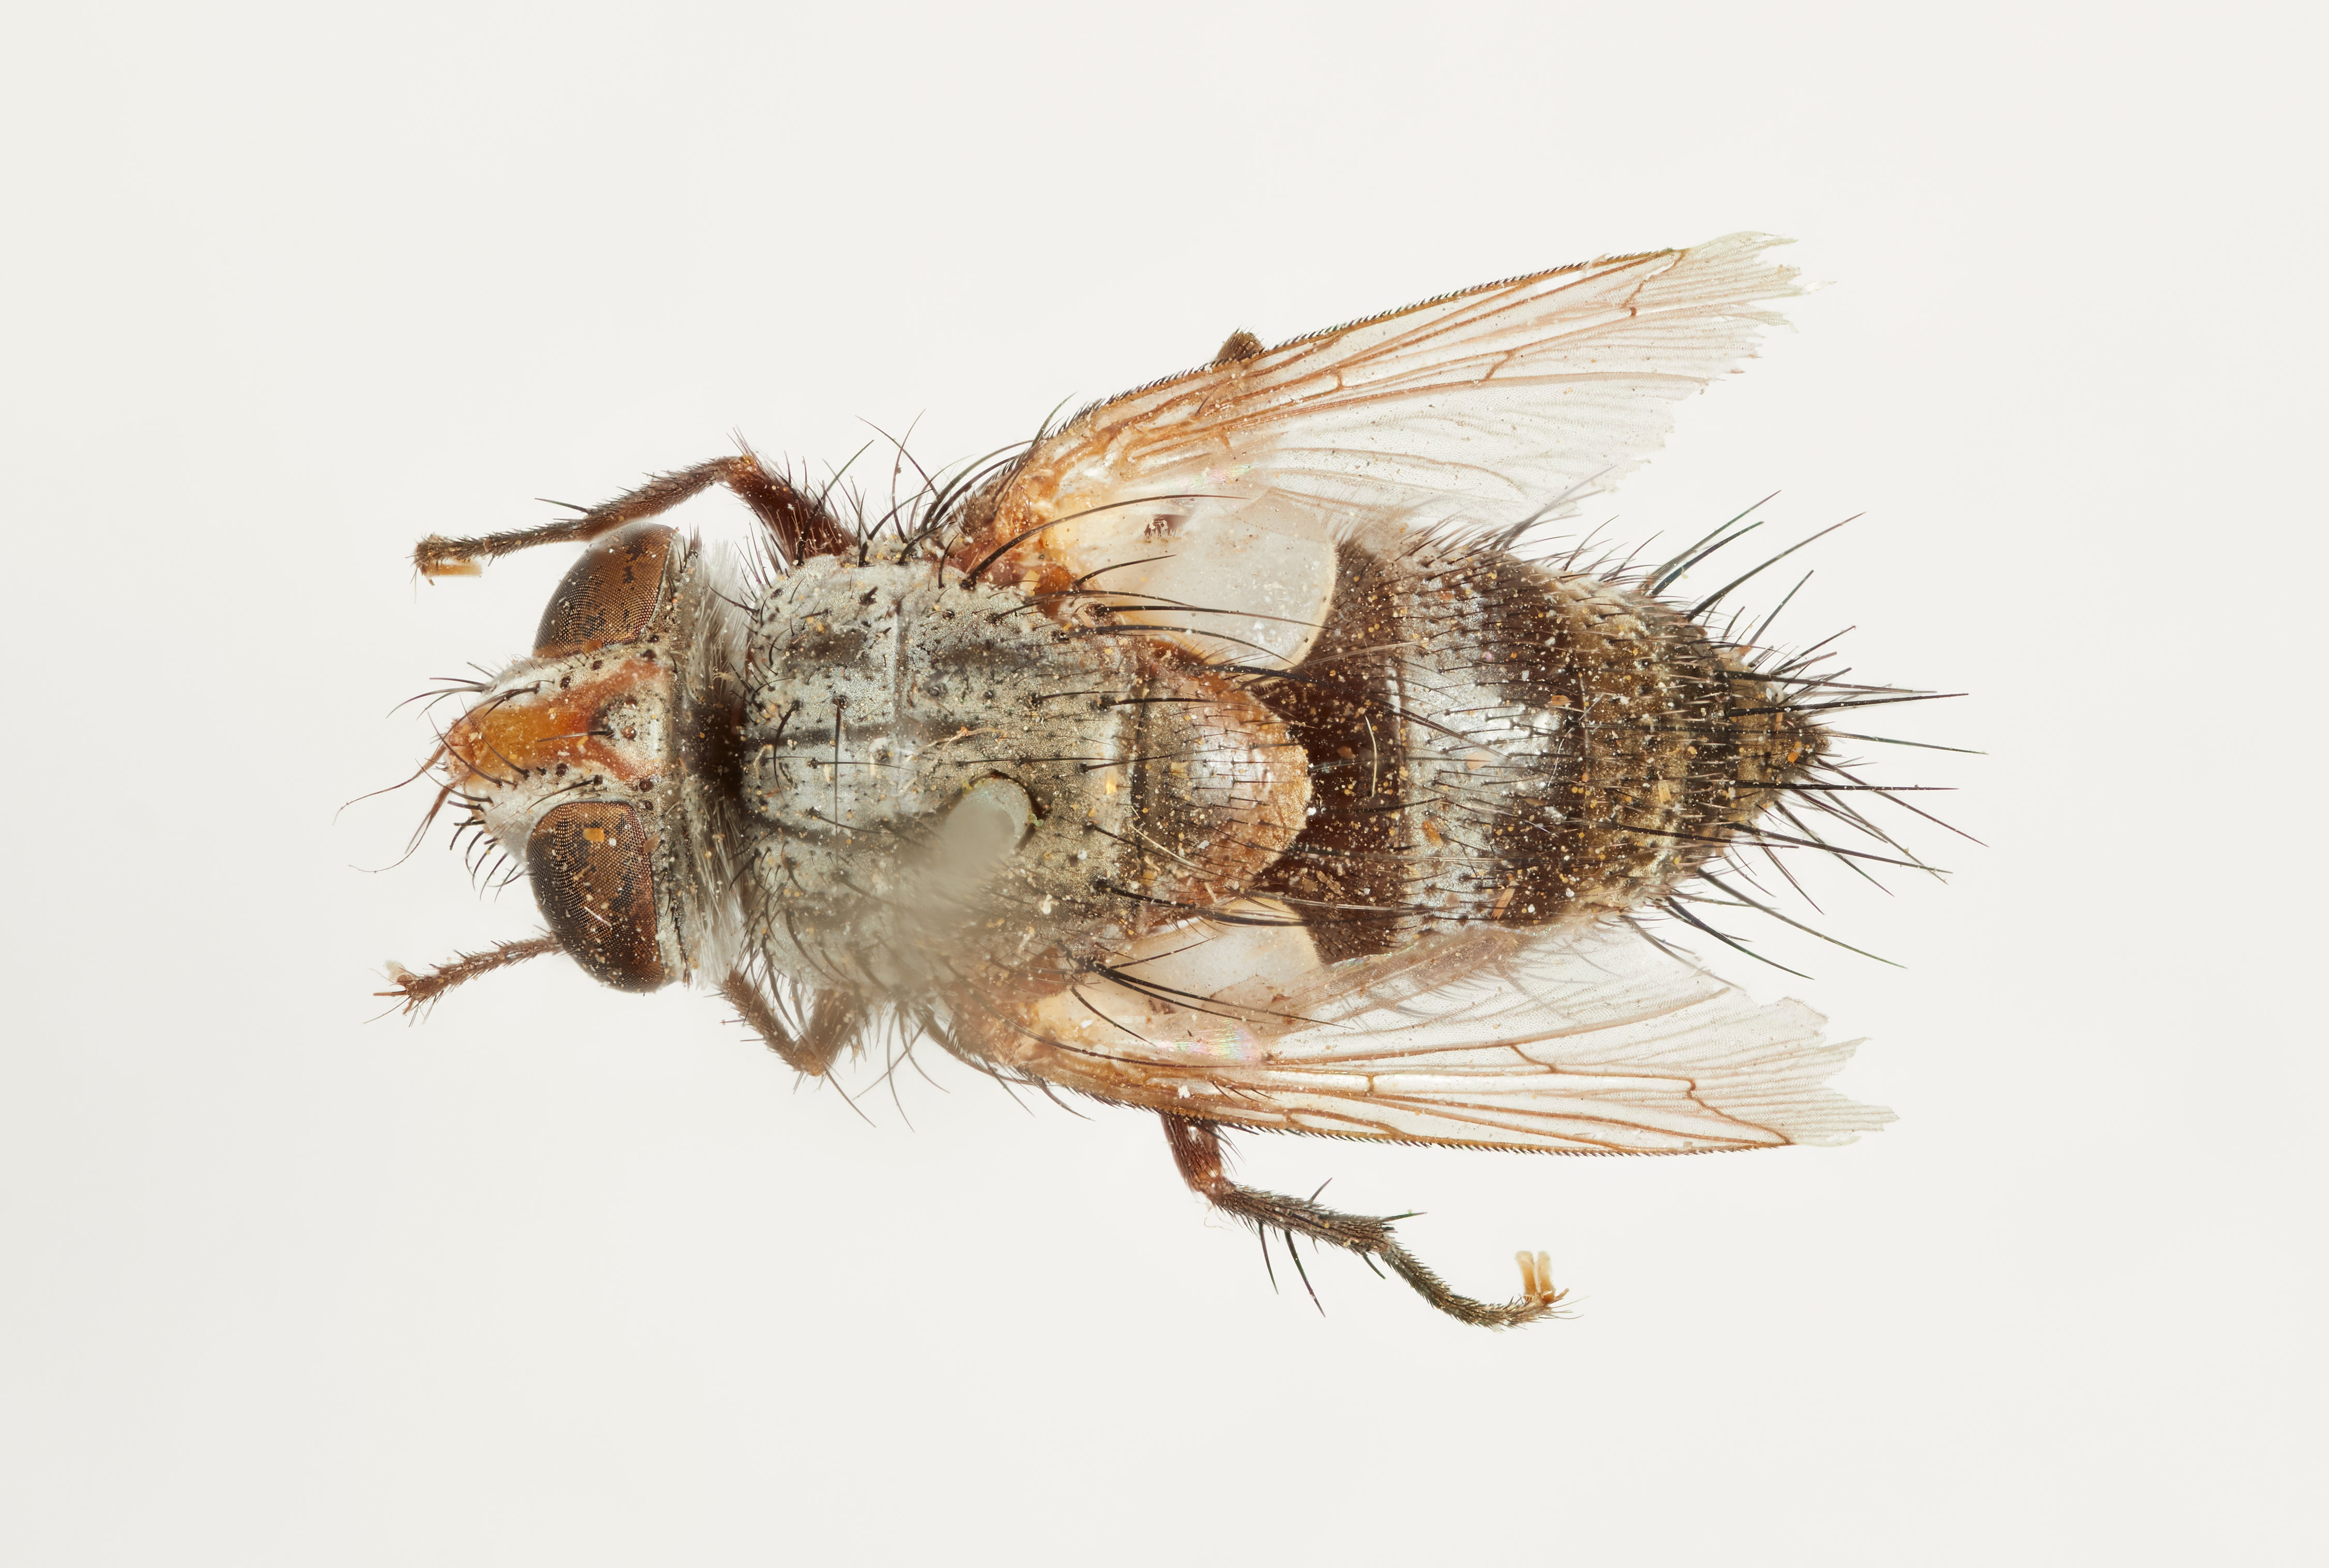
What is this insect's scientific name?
Tachinopsis mentalis
